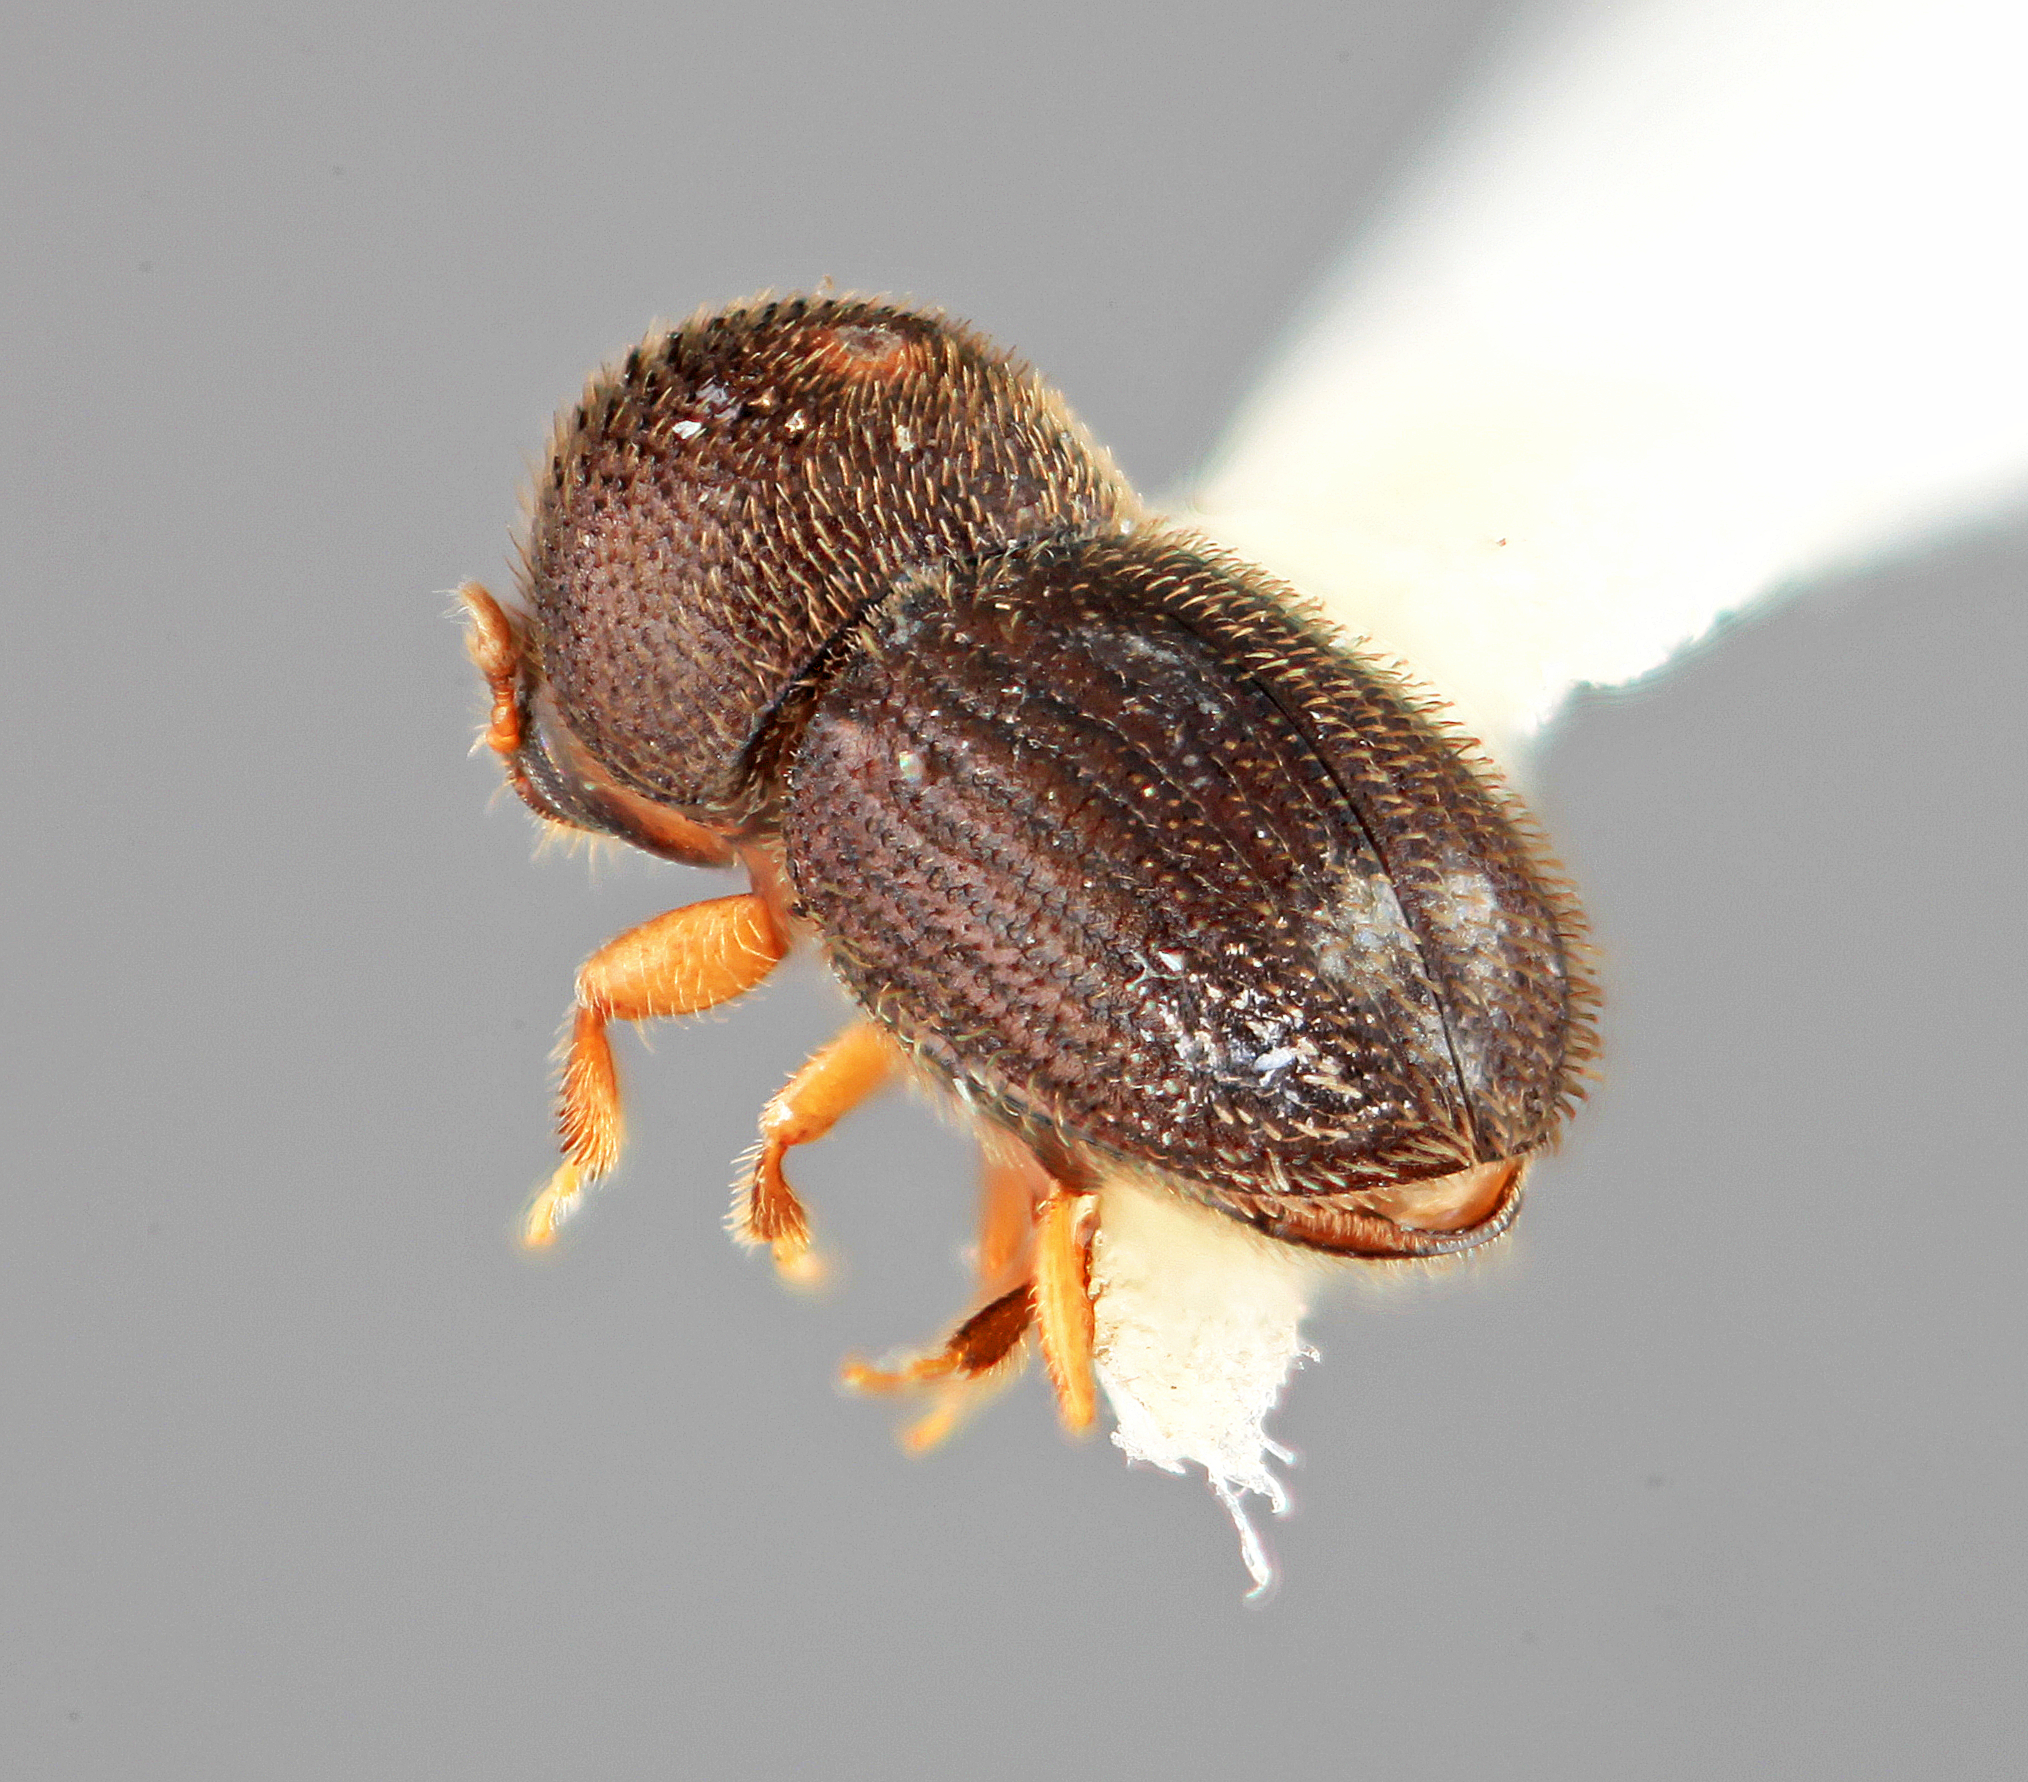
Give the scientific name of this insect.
Hypothenemus virolae
